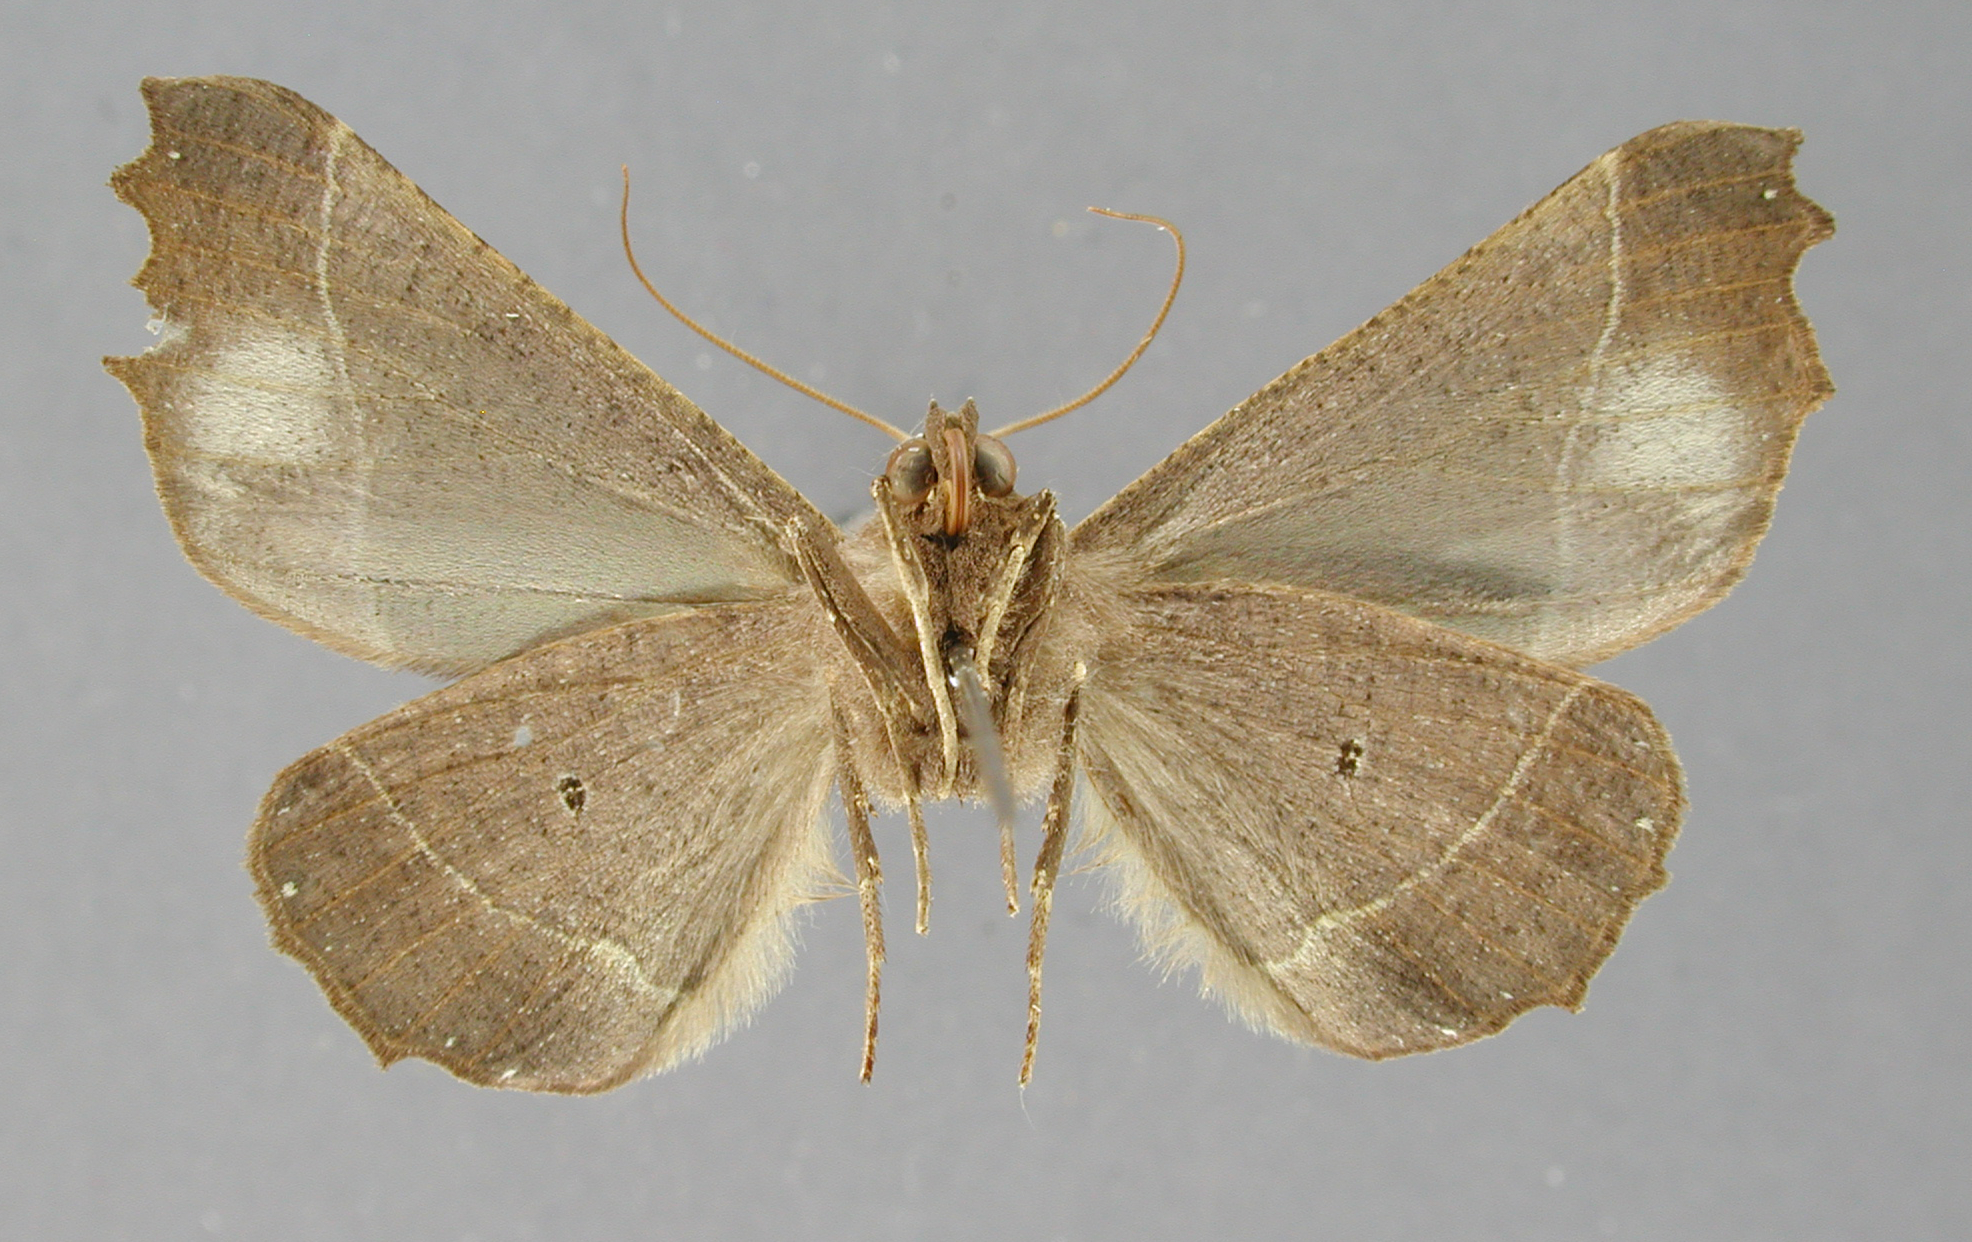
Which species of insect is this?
Pero muza
